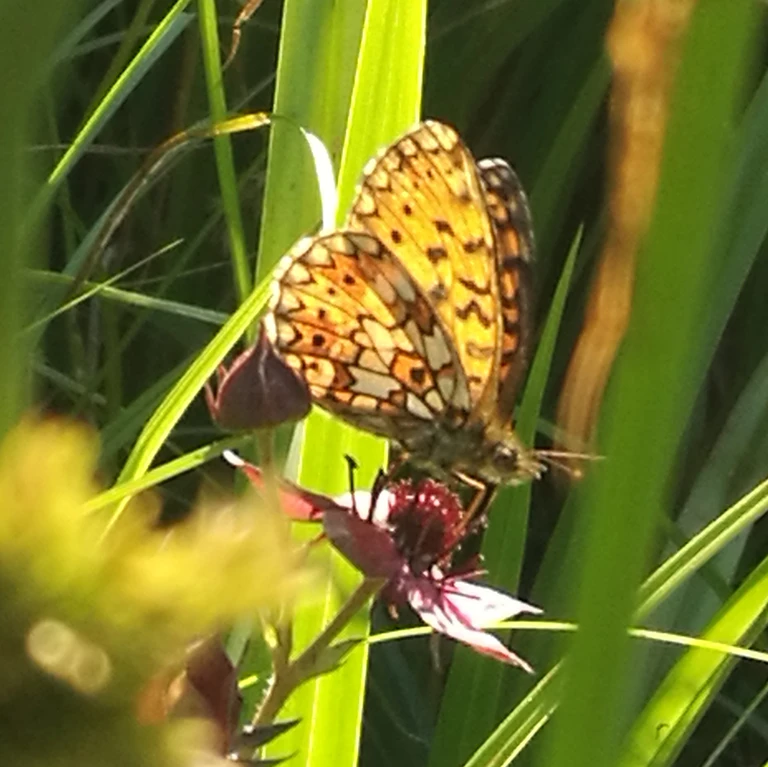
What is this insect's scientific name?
Boloria selene
